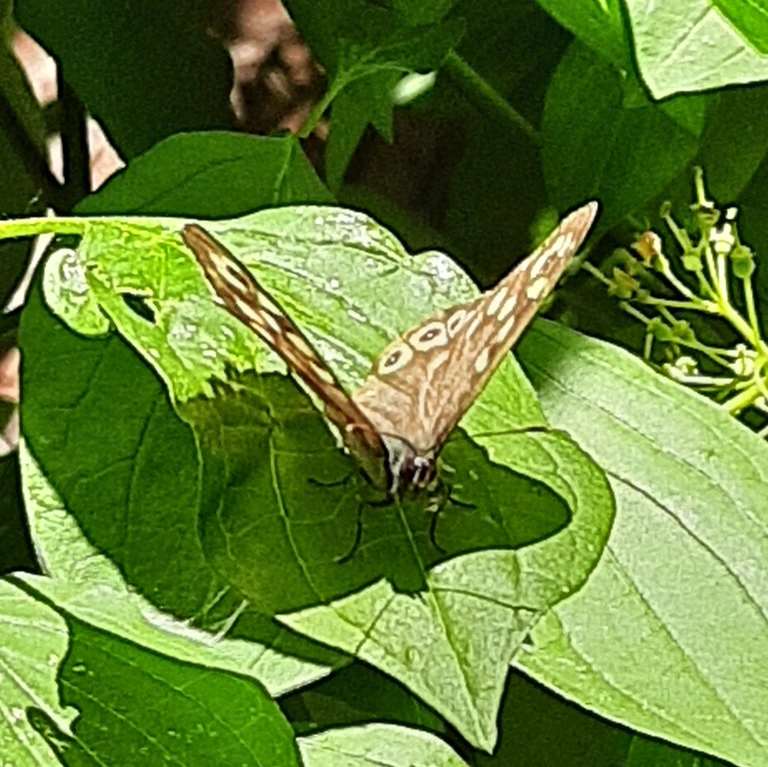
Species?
Pararge aegeria
